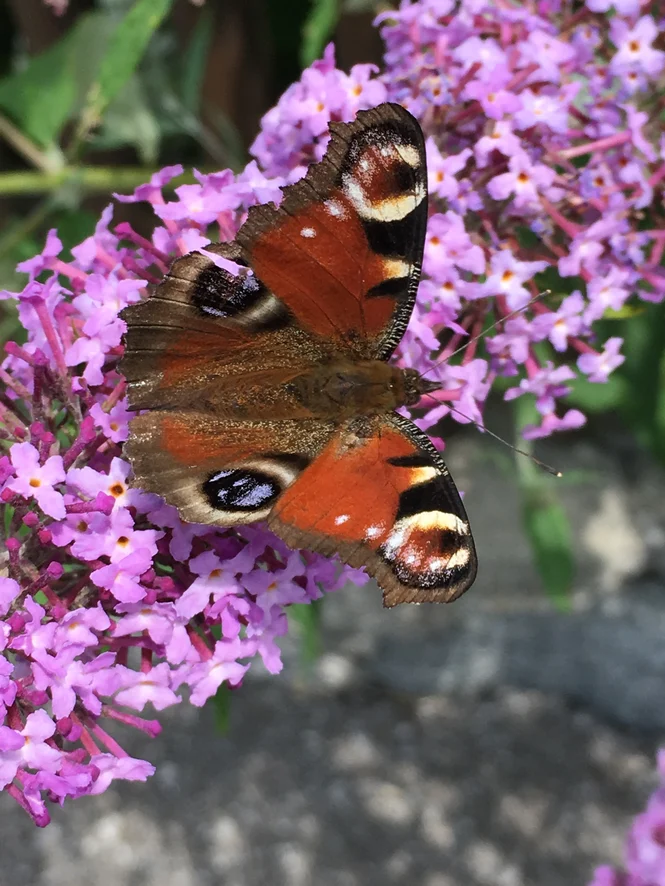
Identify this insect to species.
Aglais io
